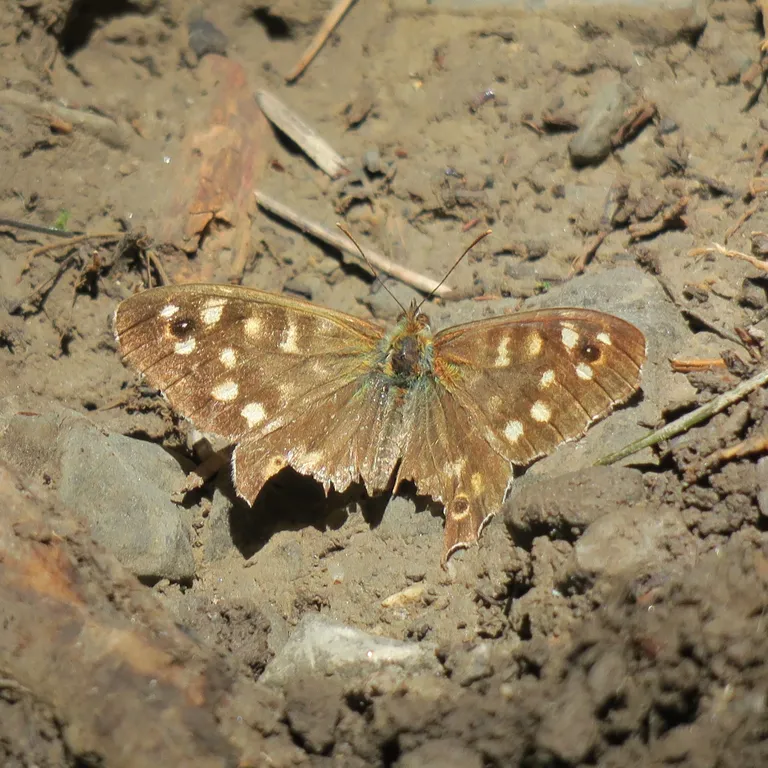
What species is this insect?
Pararge aegeria
